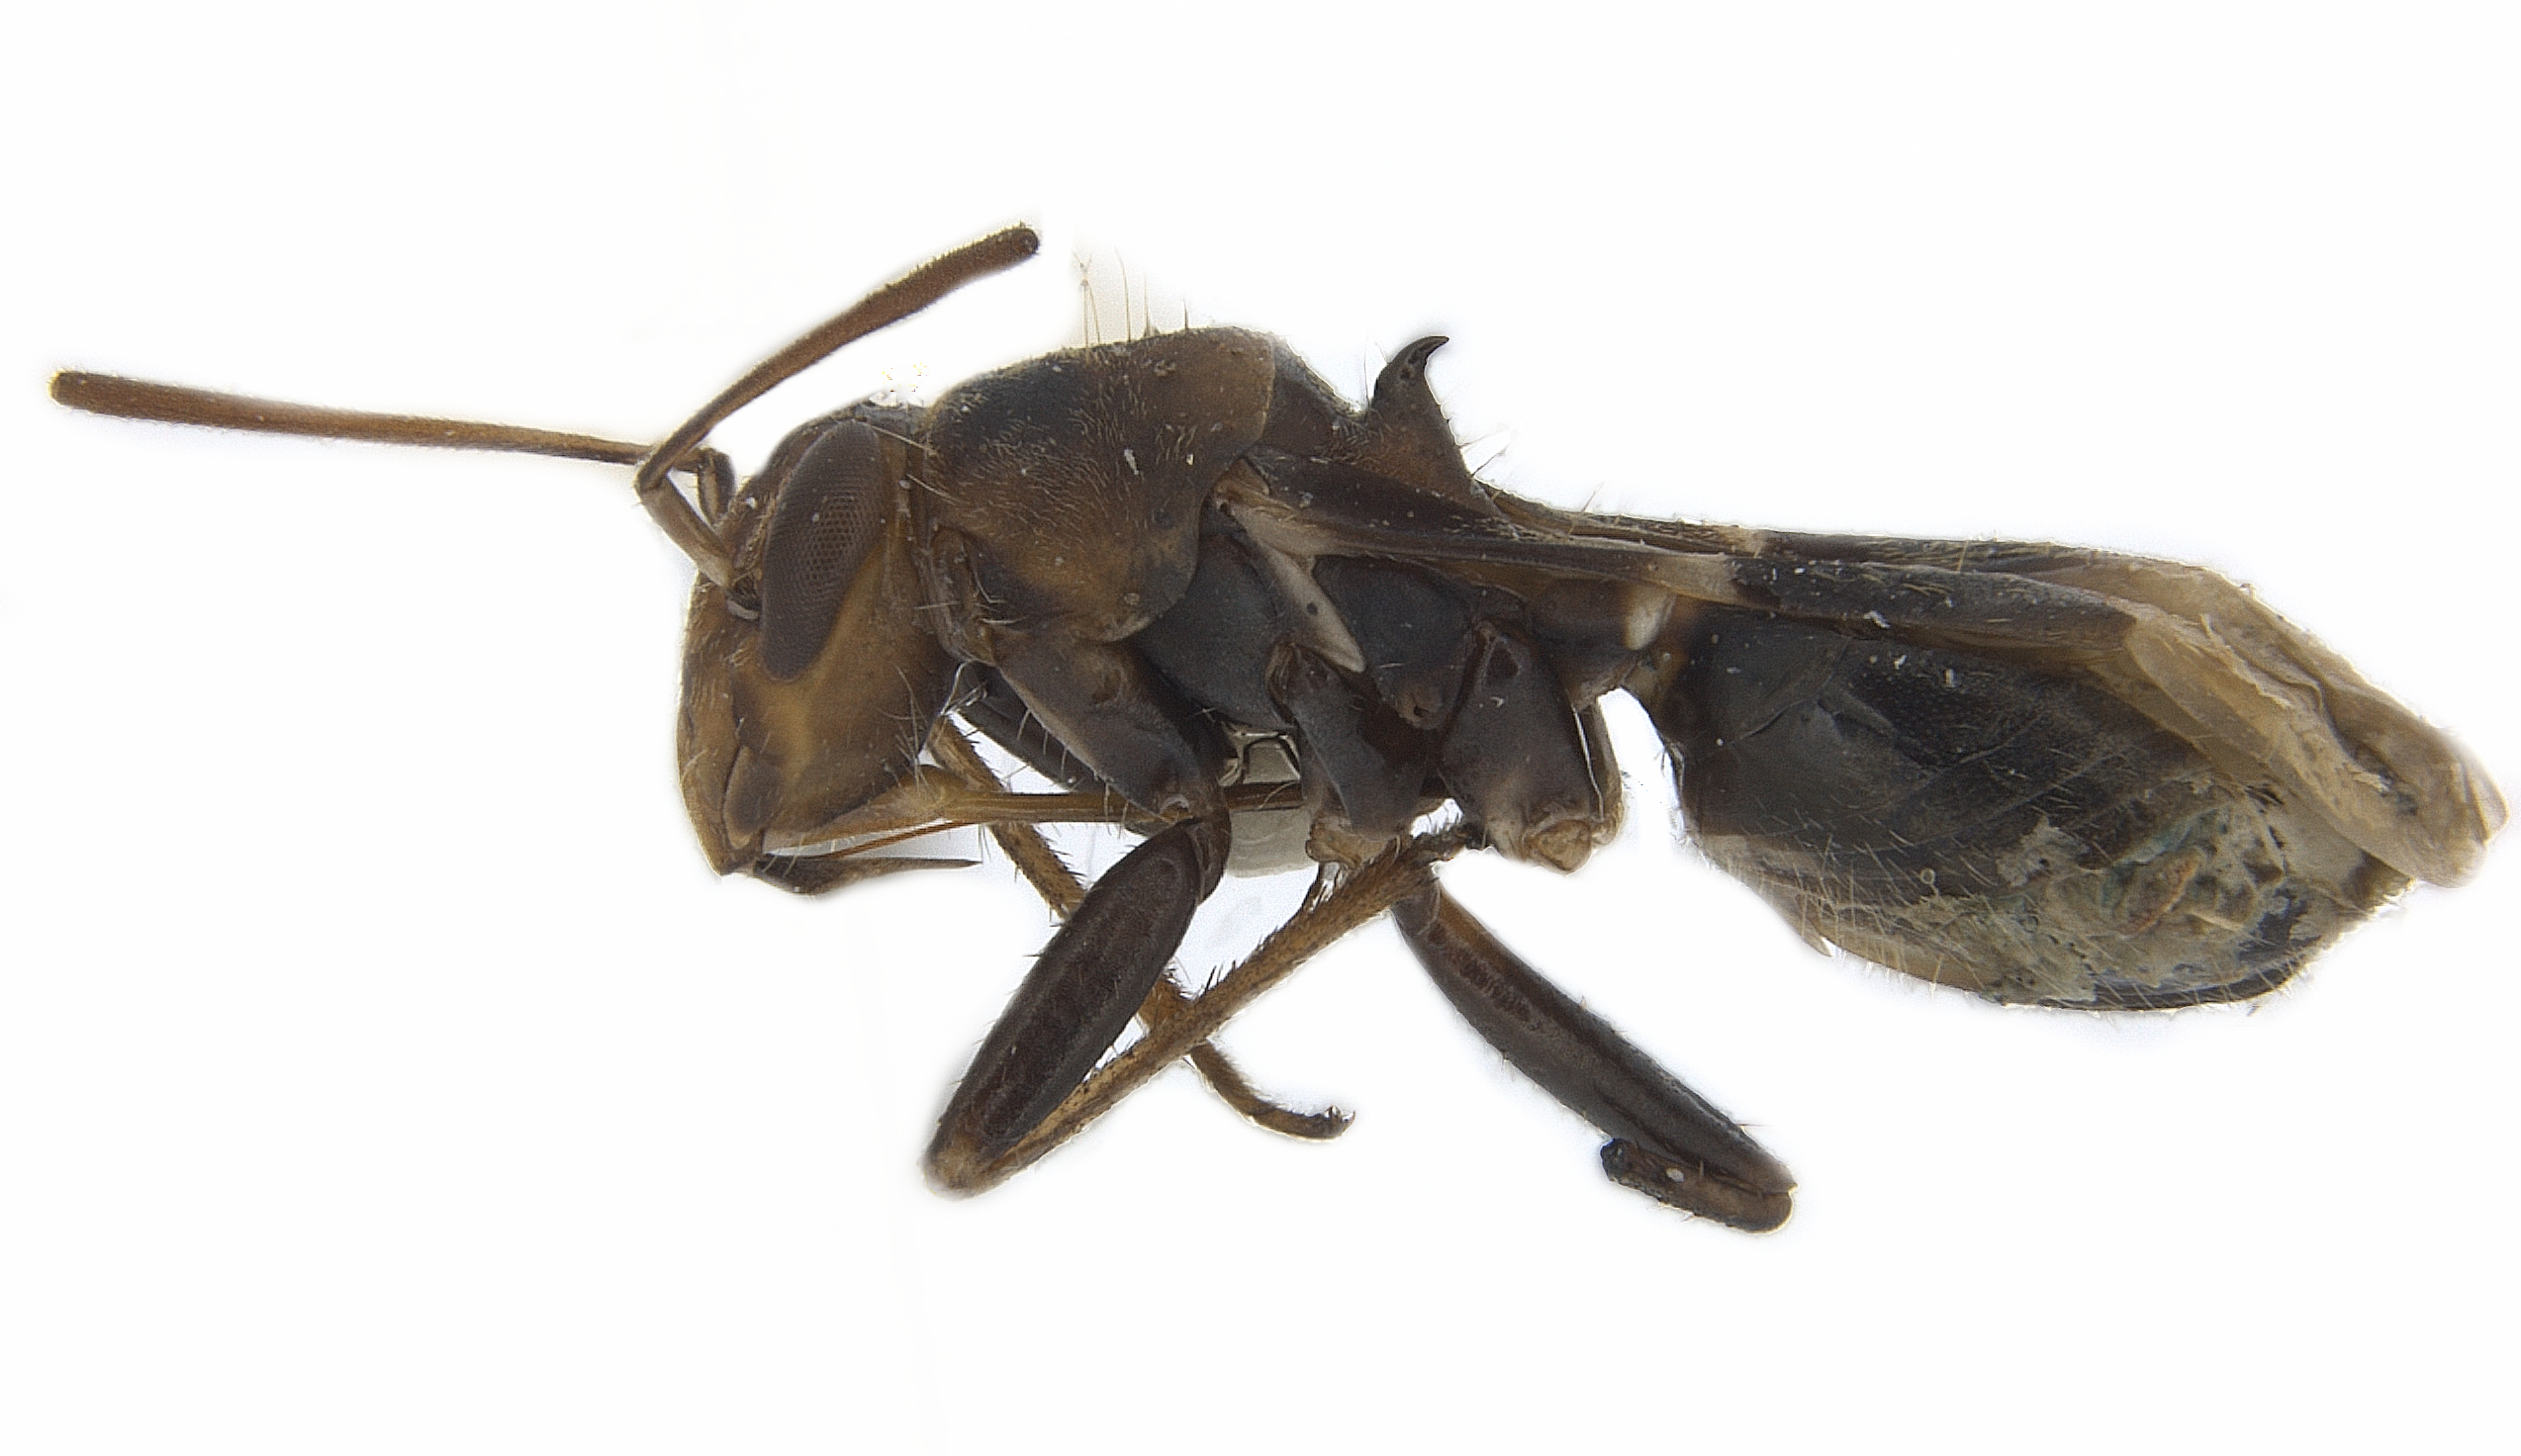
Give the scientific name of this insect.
Haarupia spinosa
